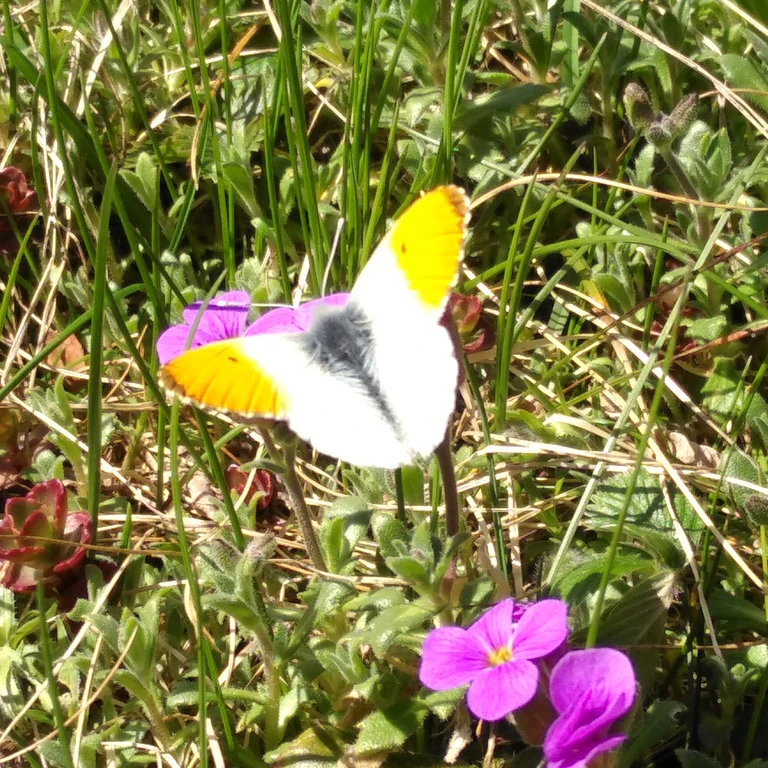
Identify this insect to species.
Anthocharis cardamines
